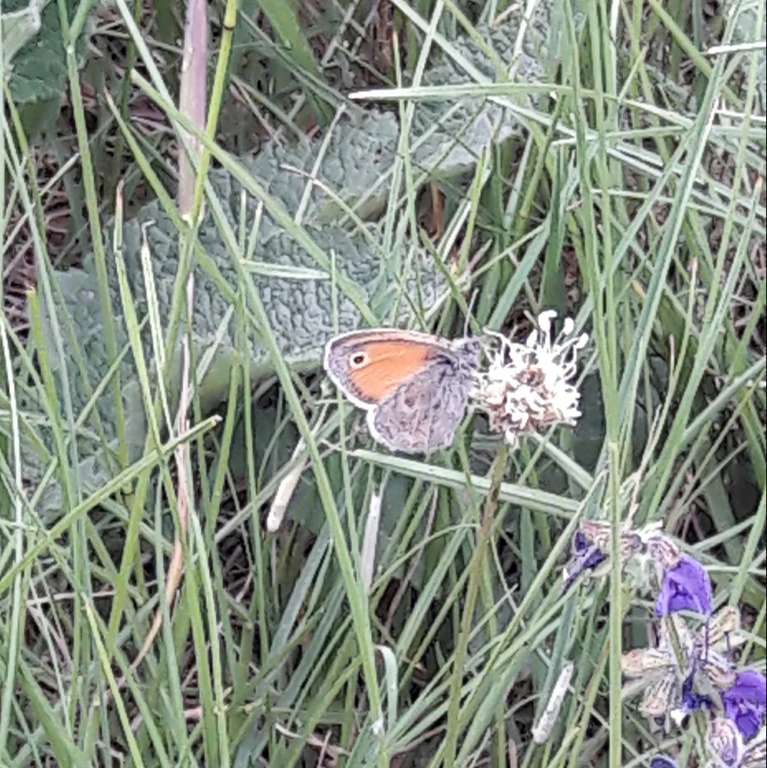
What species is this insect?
Coenonympha pamphilus
